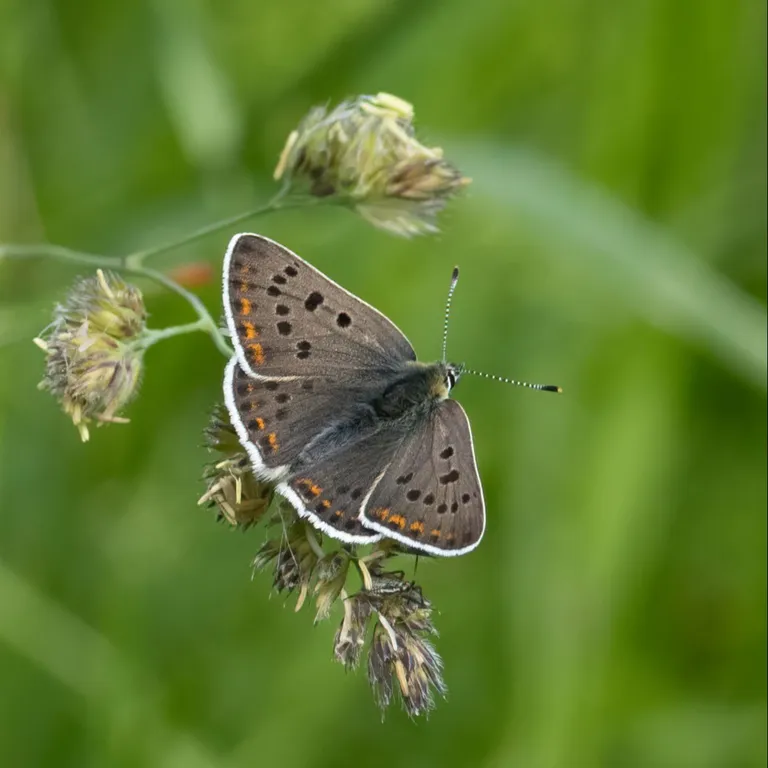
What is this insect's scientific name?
Lycaena tityrus (also Loweia tityrus)
